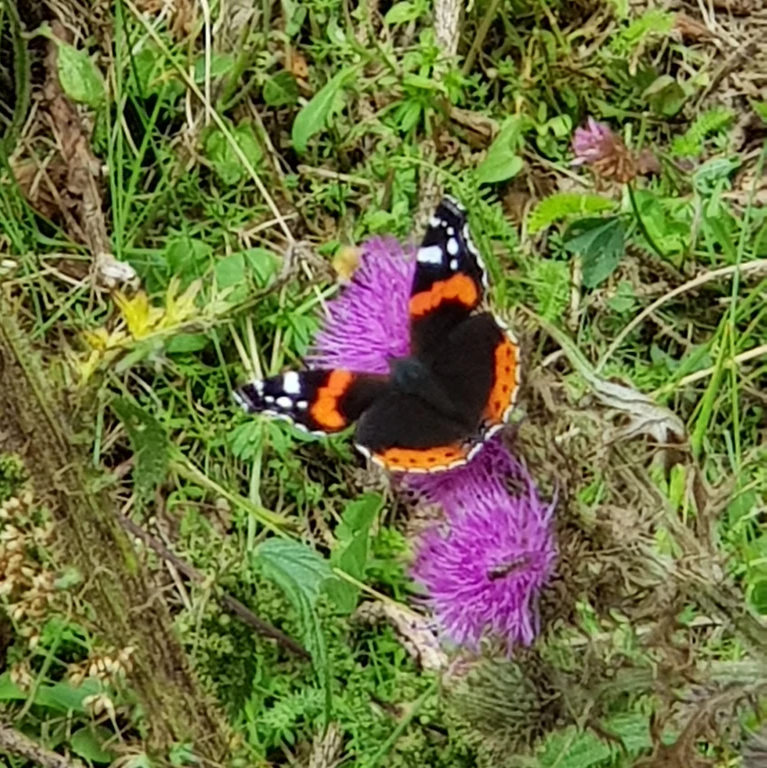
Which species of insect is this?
Vanessa atalanta
